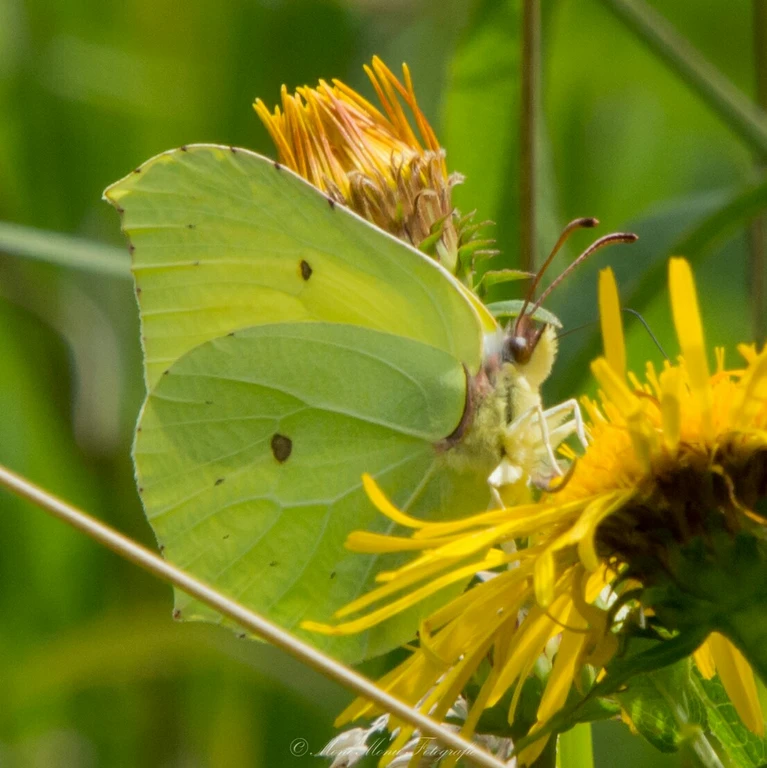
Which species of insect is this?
Gonepteryx rhamni
